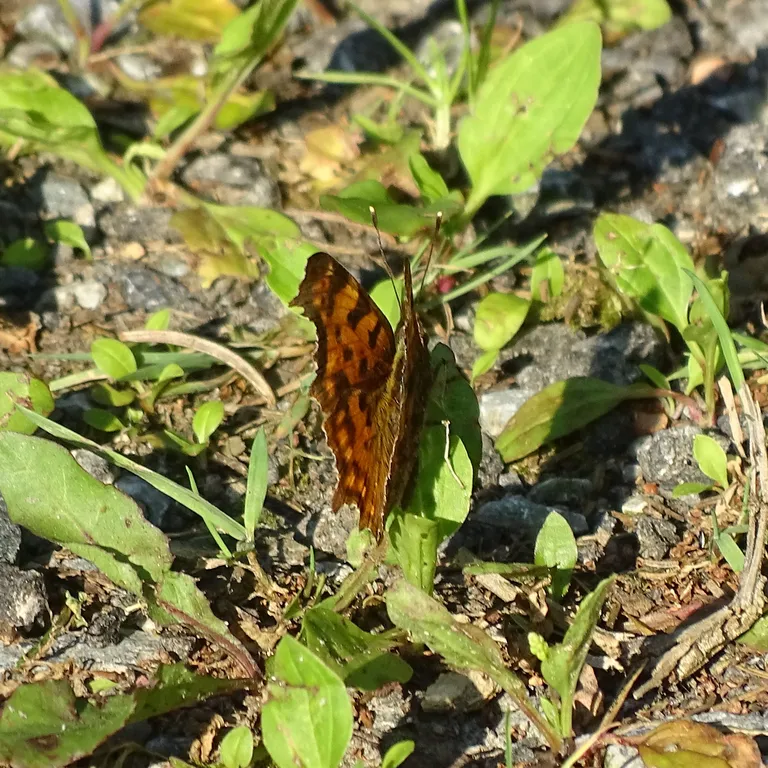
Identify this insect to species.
Polygonia c-album
